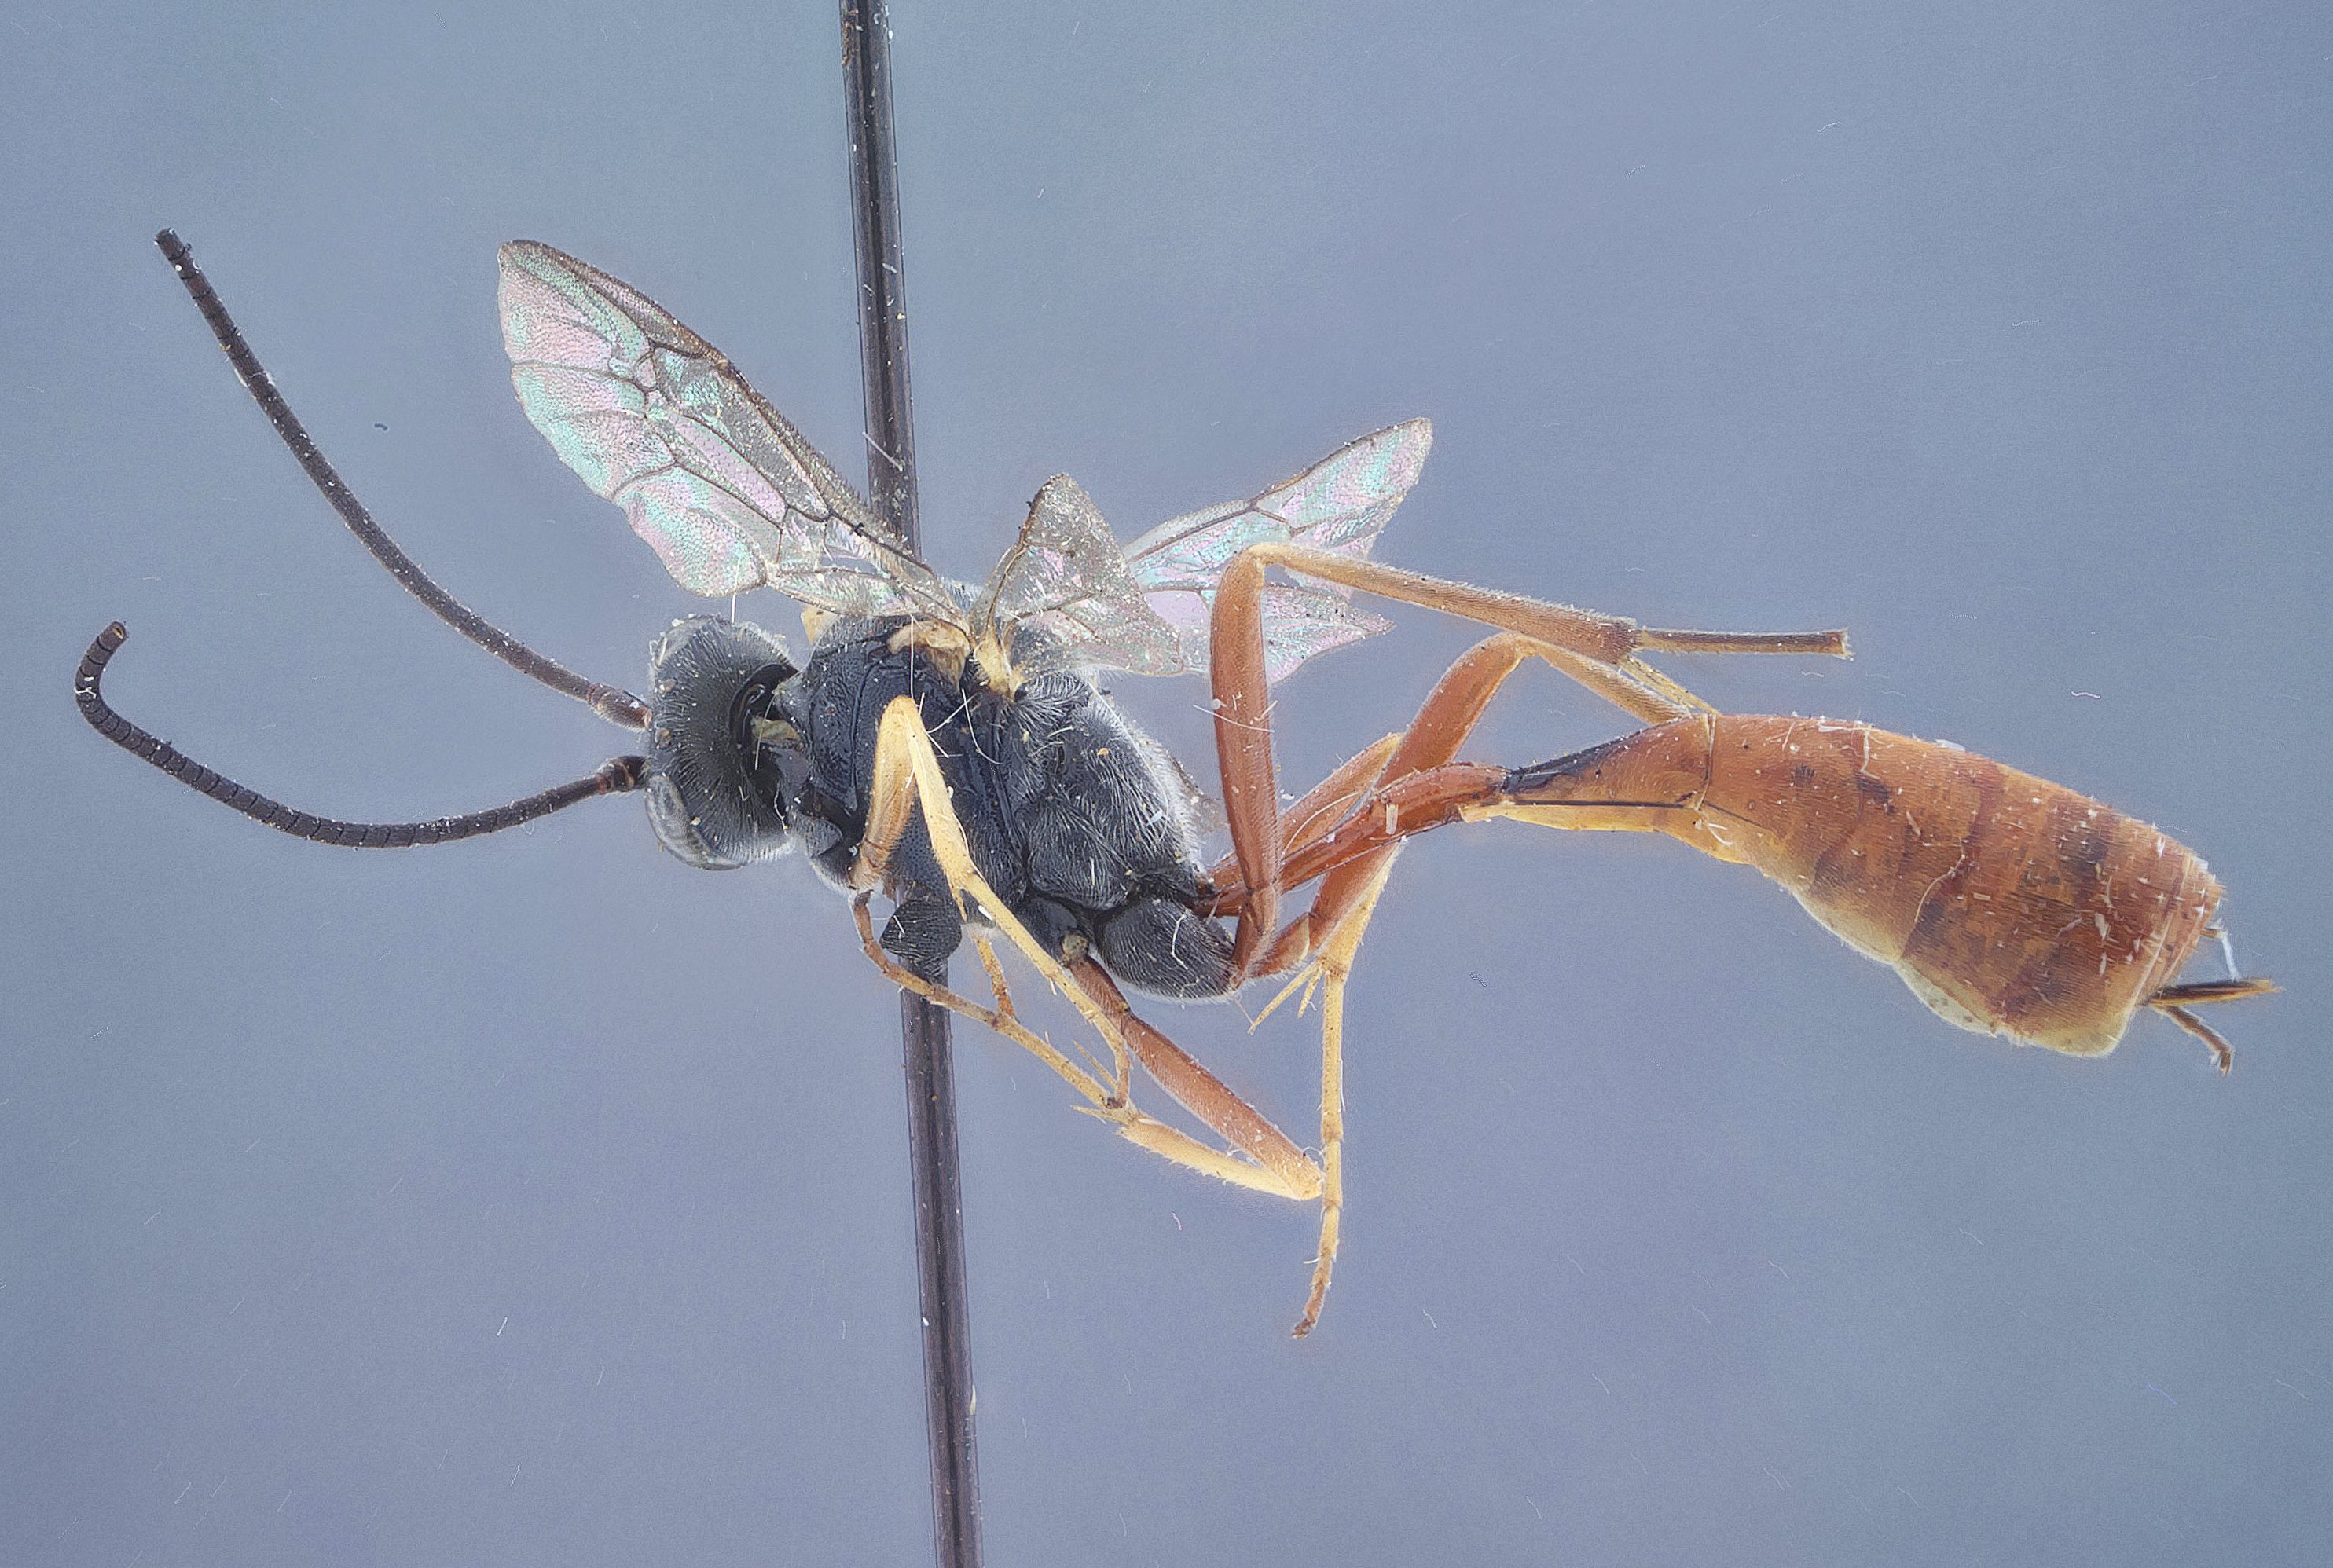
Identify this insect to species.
Campoplegidea rufigaster
